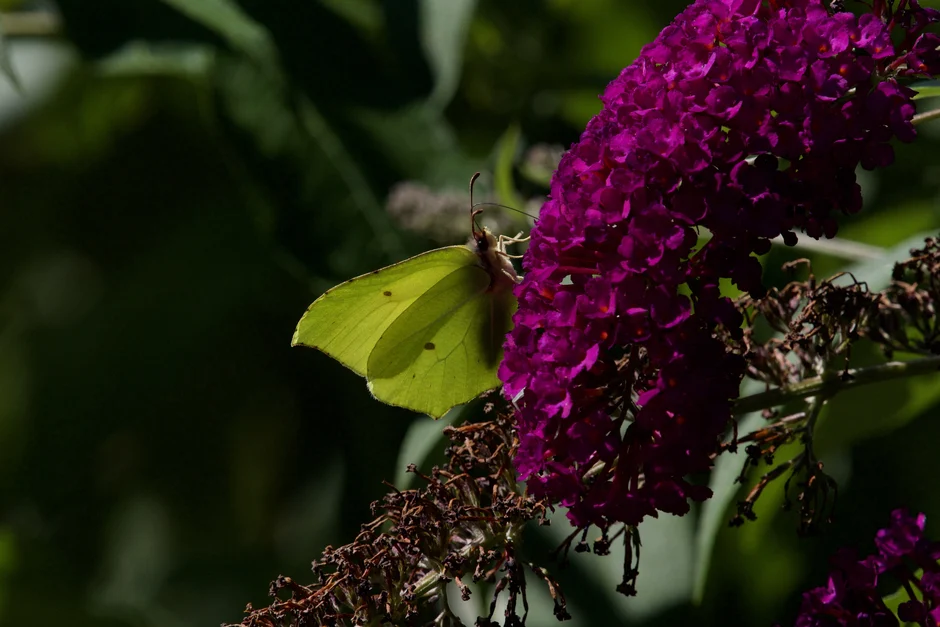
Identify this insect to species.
Gonepteryx rhamni
